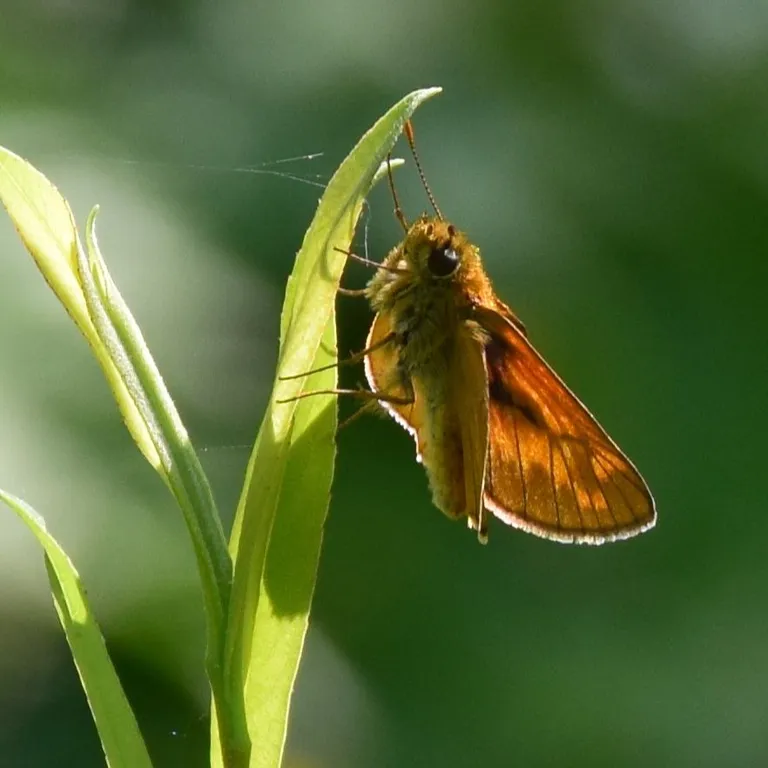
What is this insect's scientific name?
Ochlodes sylvanus (also Ochlodes venata)
